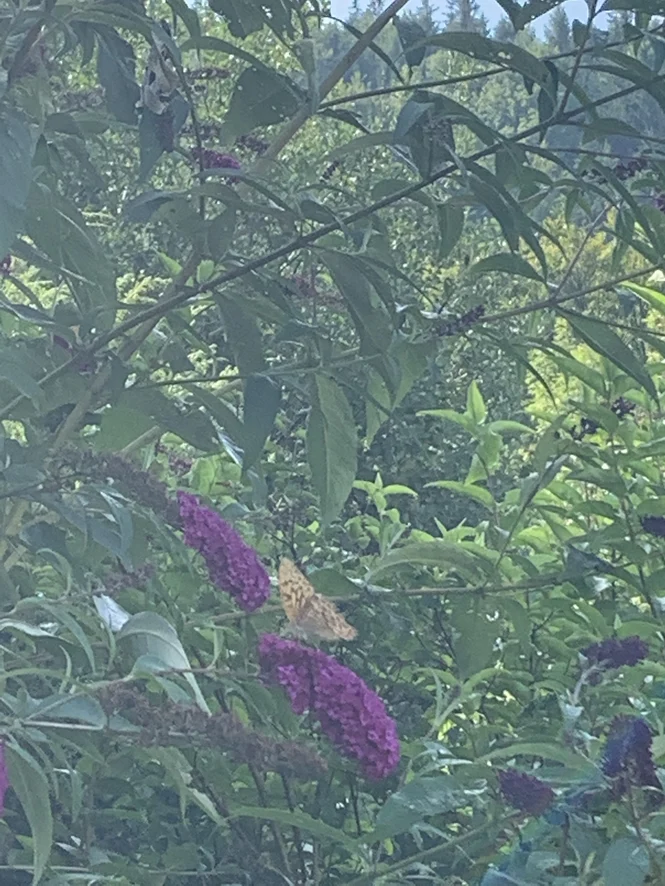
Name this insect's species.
Argynnis paphia
